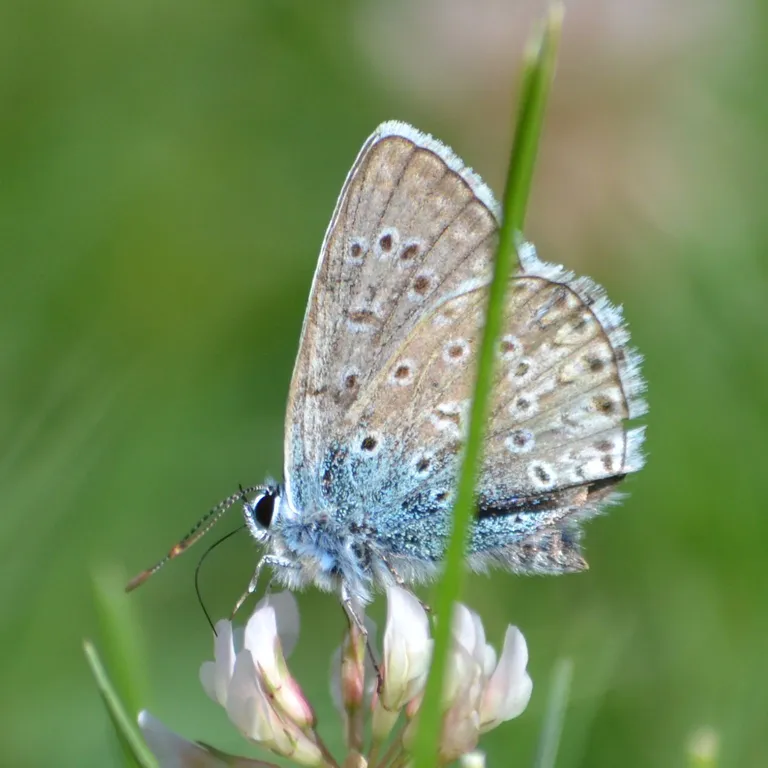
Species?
Polyommatus icarus
